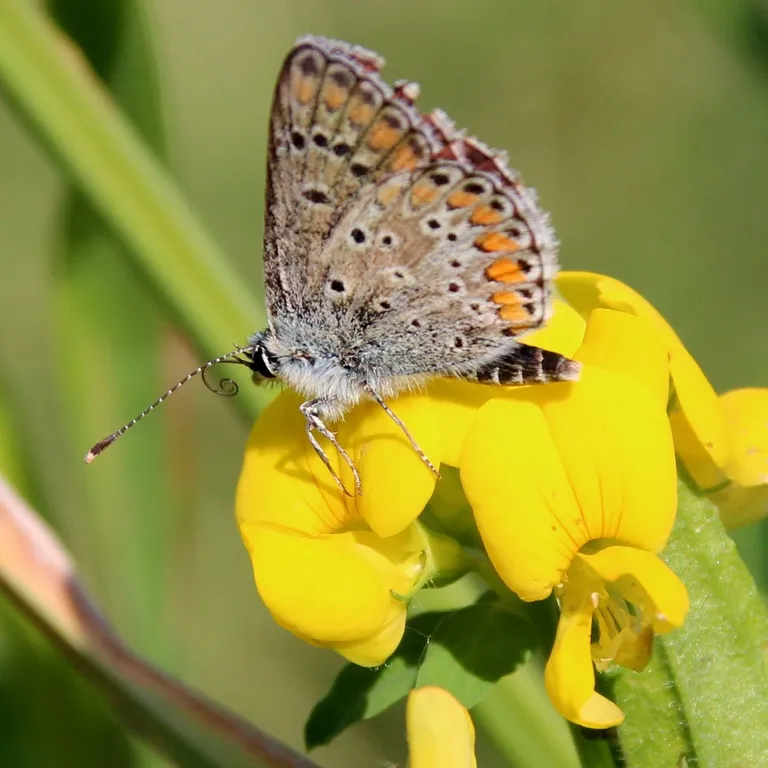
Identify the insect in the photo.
Aricia agestis/artaxerxes
